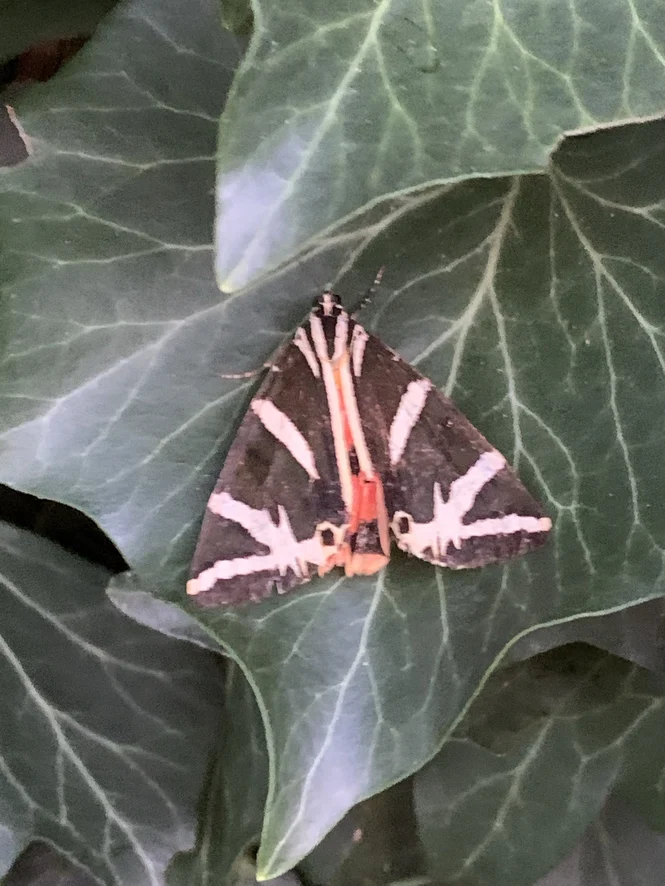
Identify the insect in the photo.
Euplagia quadripunctaria
